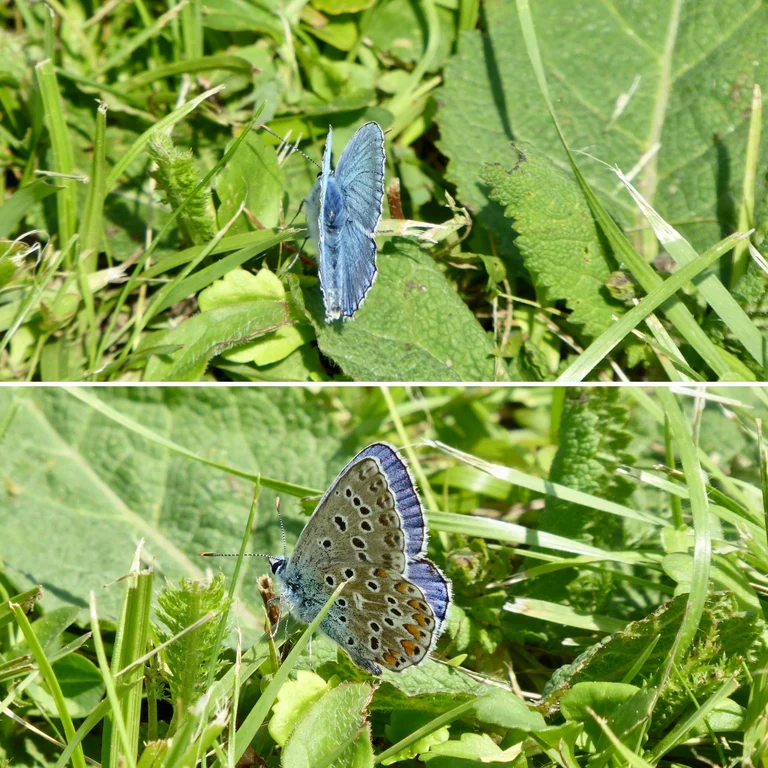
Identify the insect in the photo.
Lysandra bellargus
